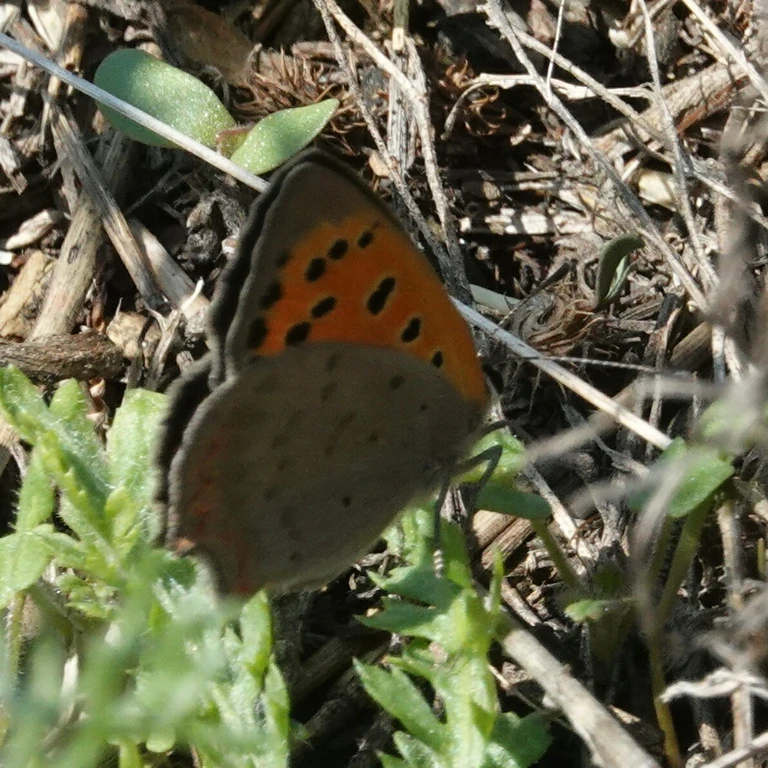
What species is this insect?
Lycaena phlaeas
